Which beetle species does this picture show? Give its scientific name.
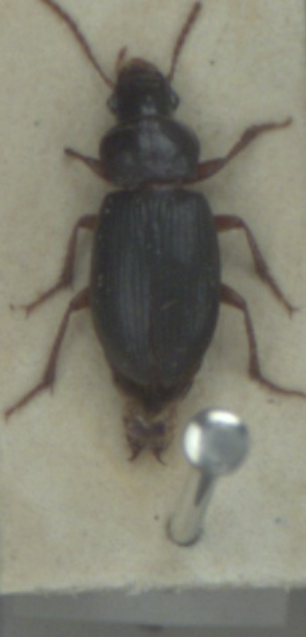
Ophonus rufibarbis
